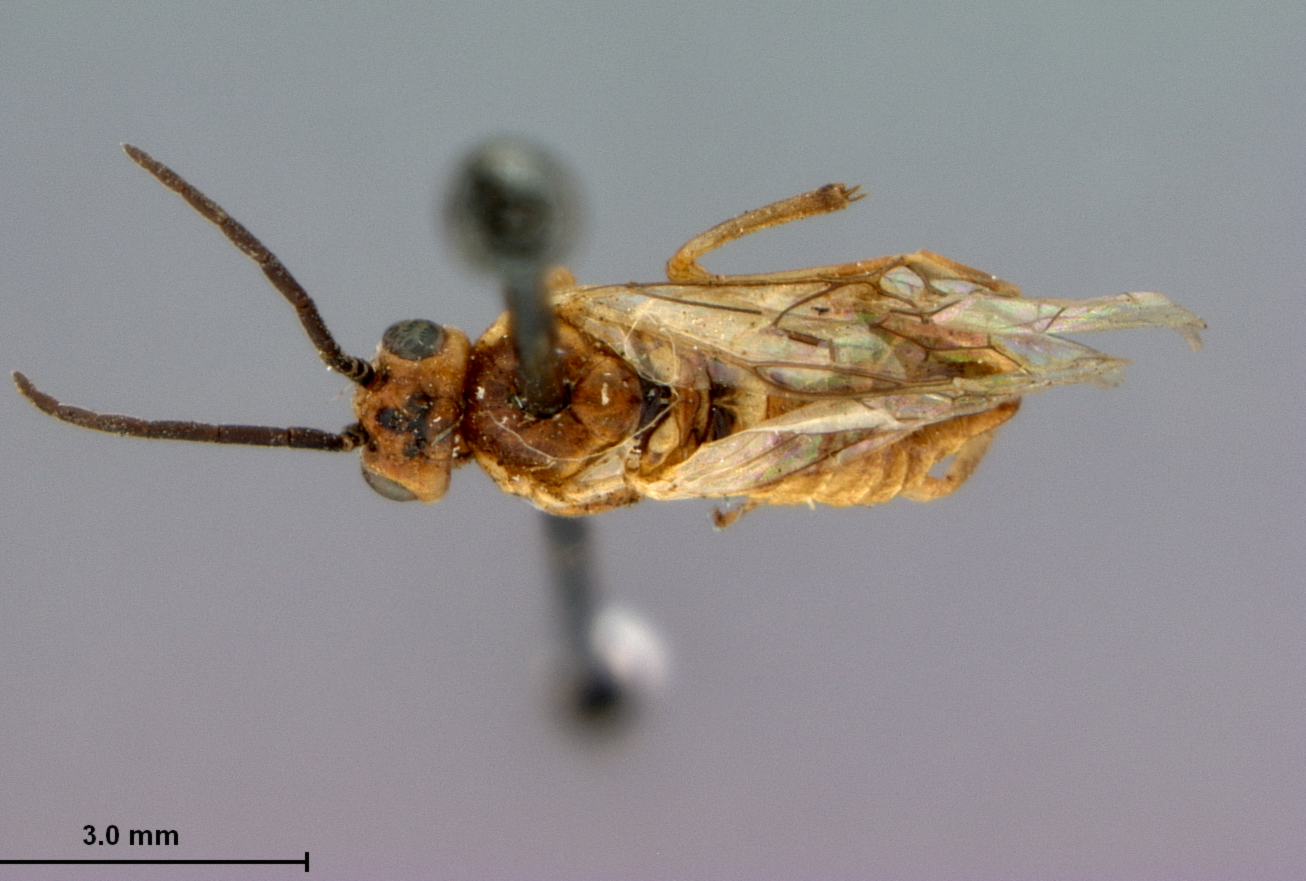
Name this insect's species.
Amauronematus dyari
